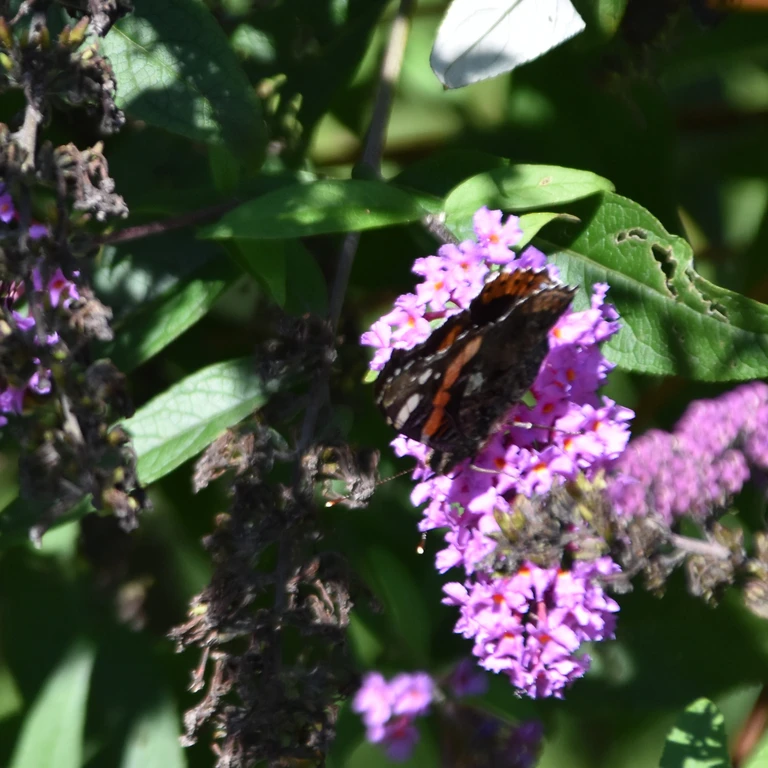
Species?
Vanessa atalanta
